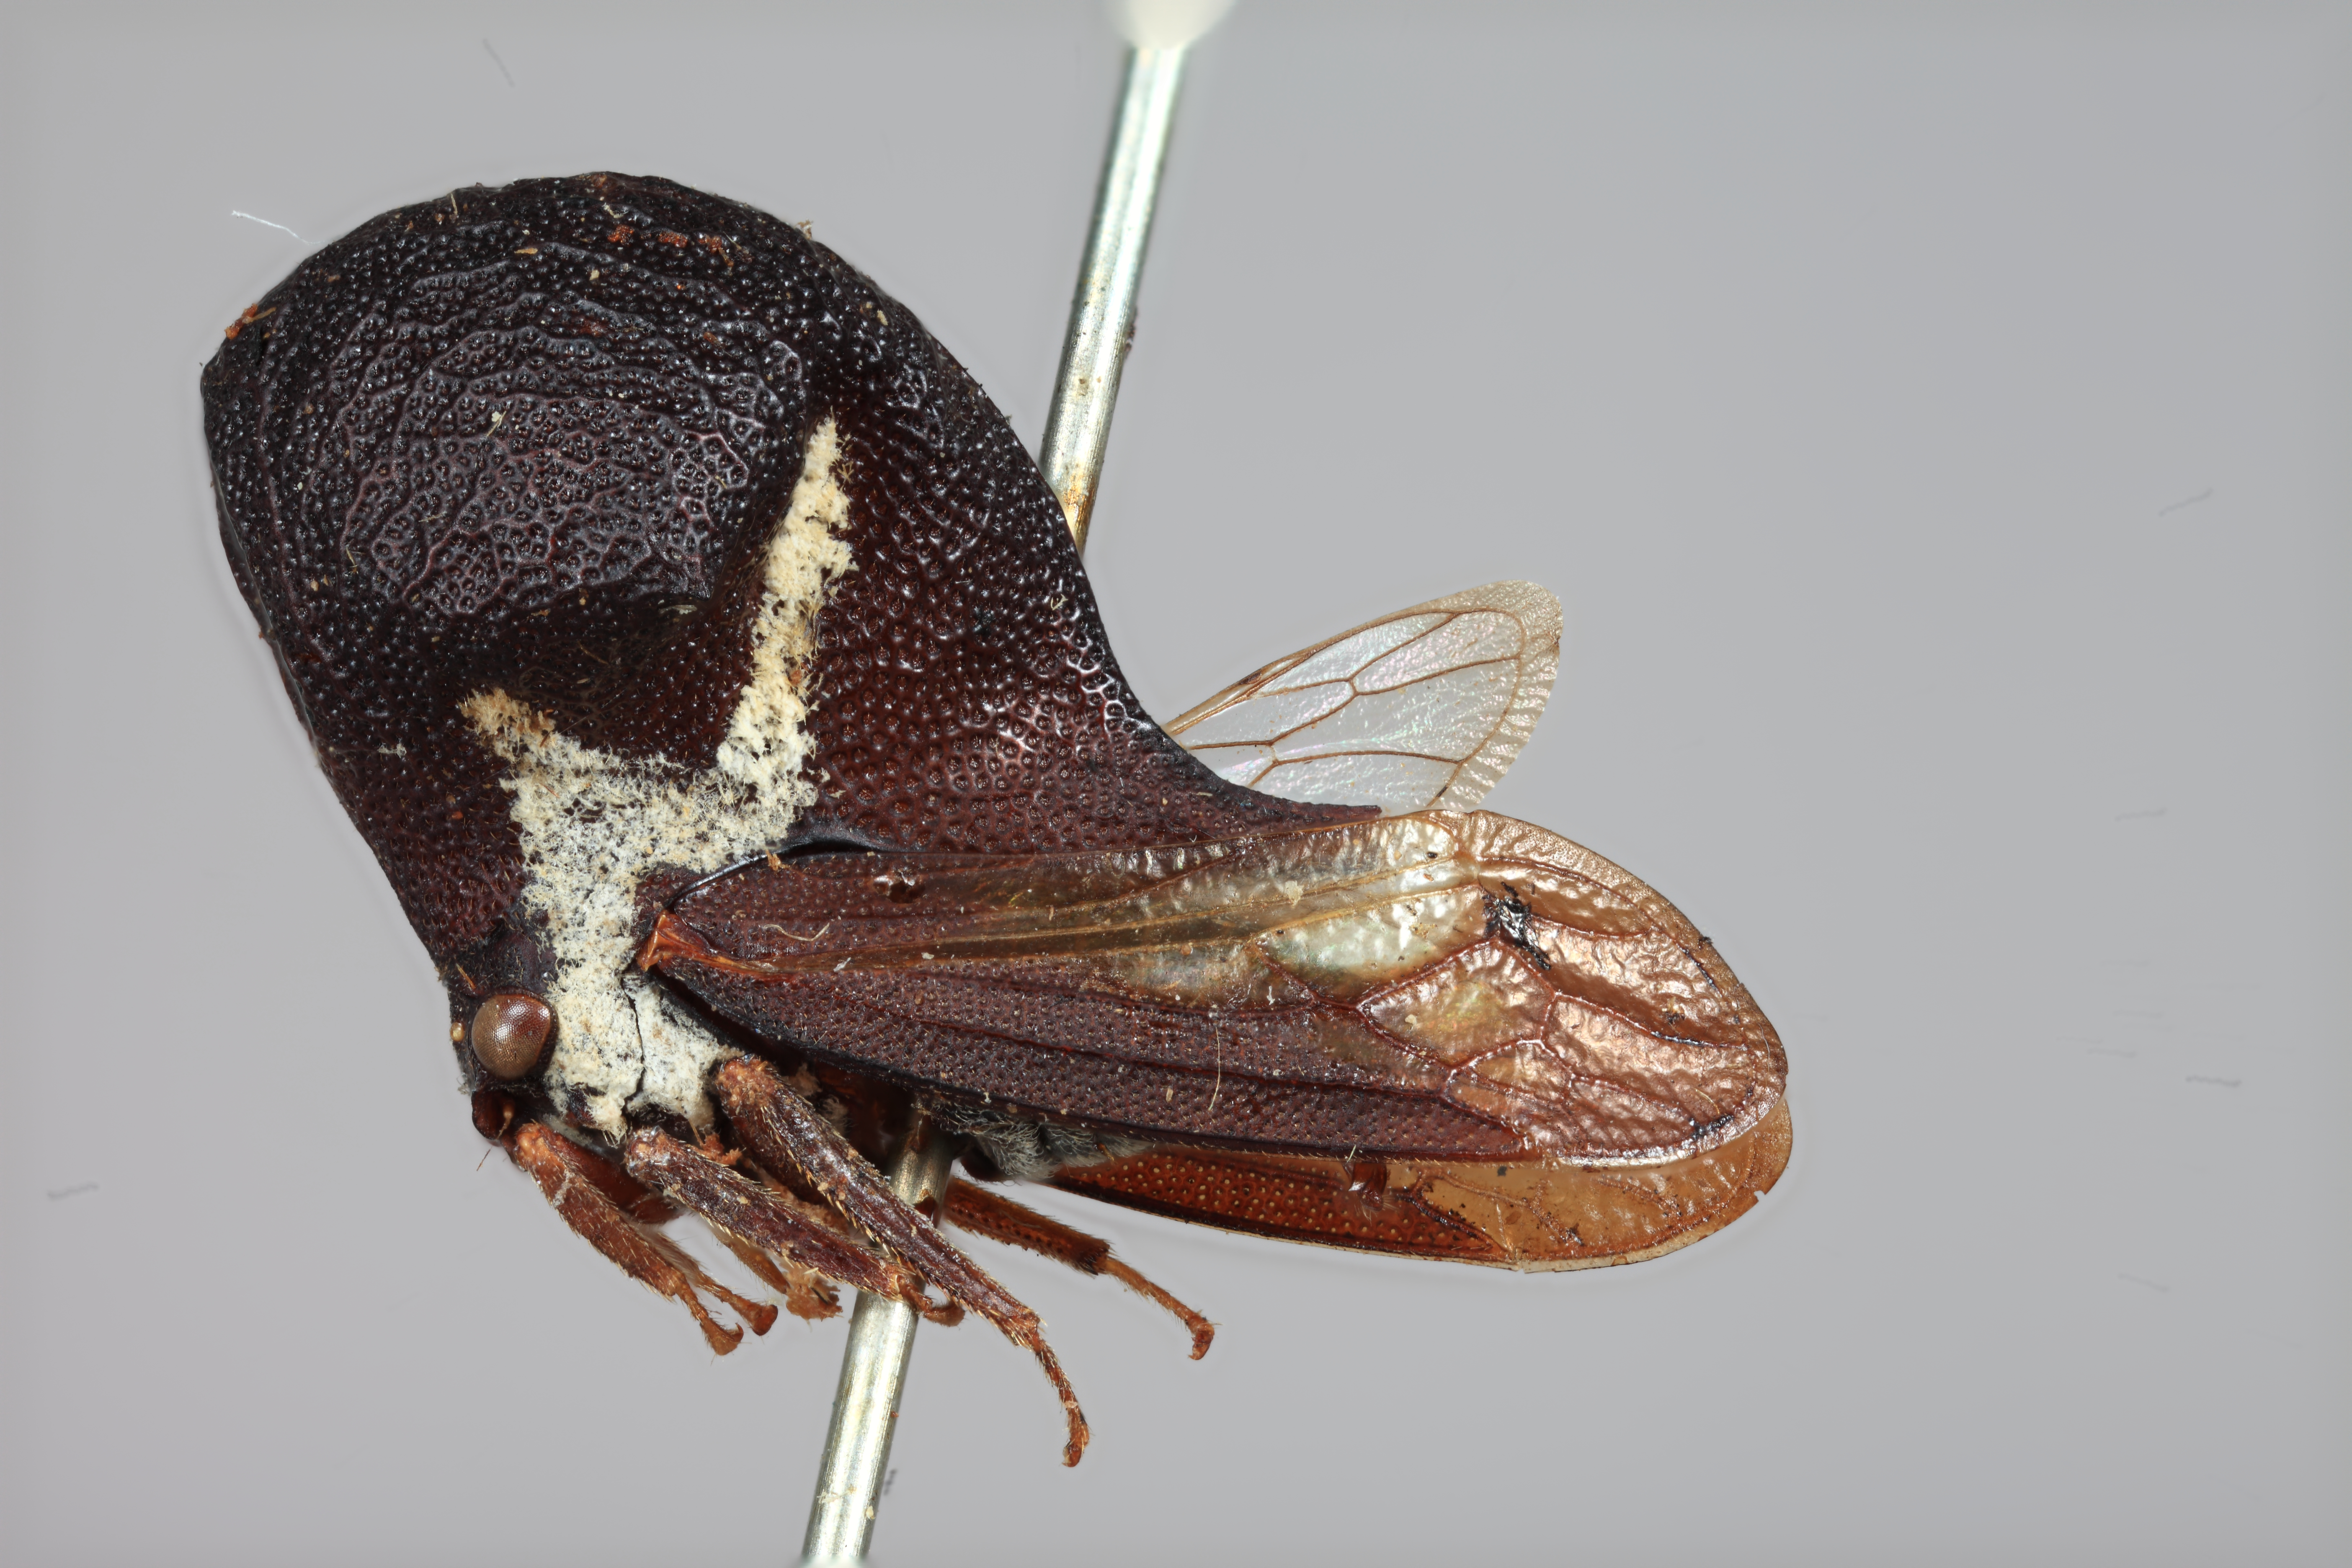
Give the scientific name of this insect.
Emphusis globosus
